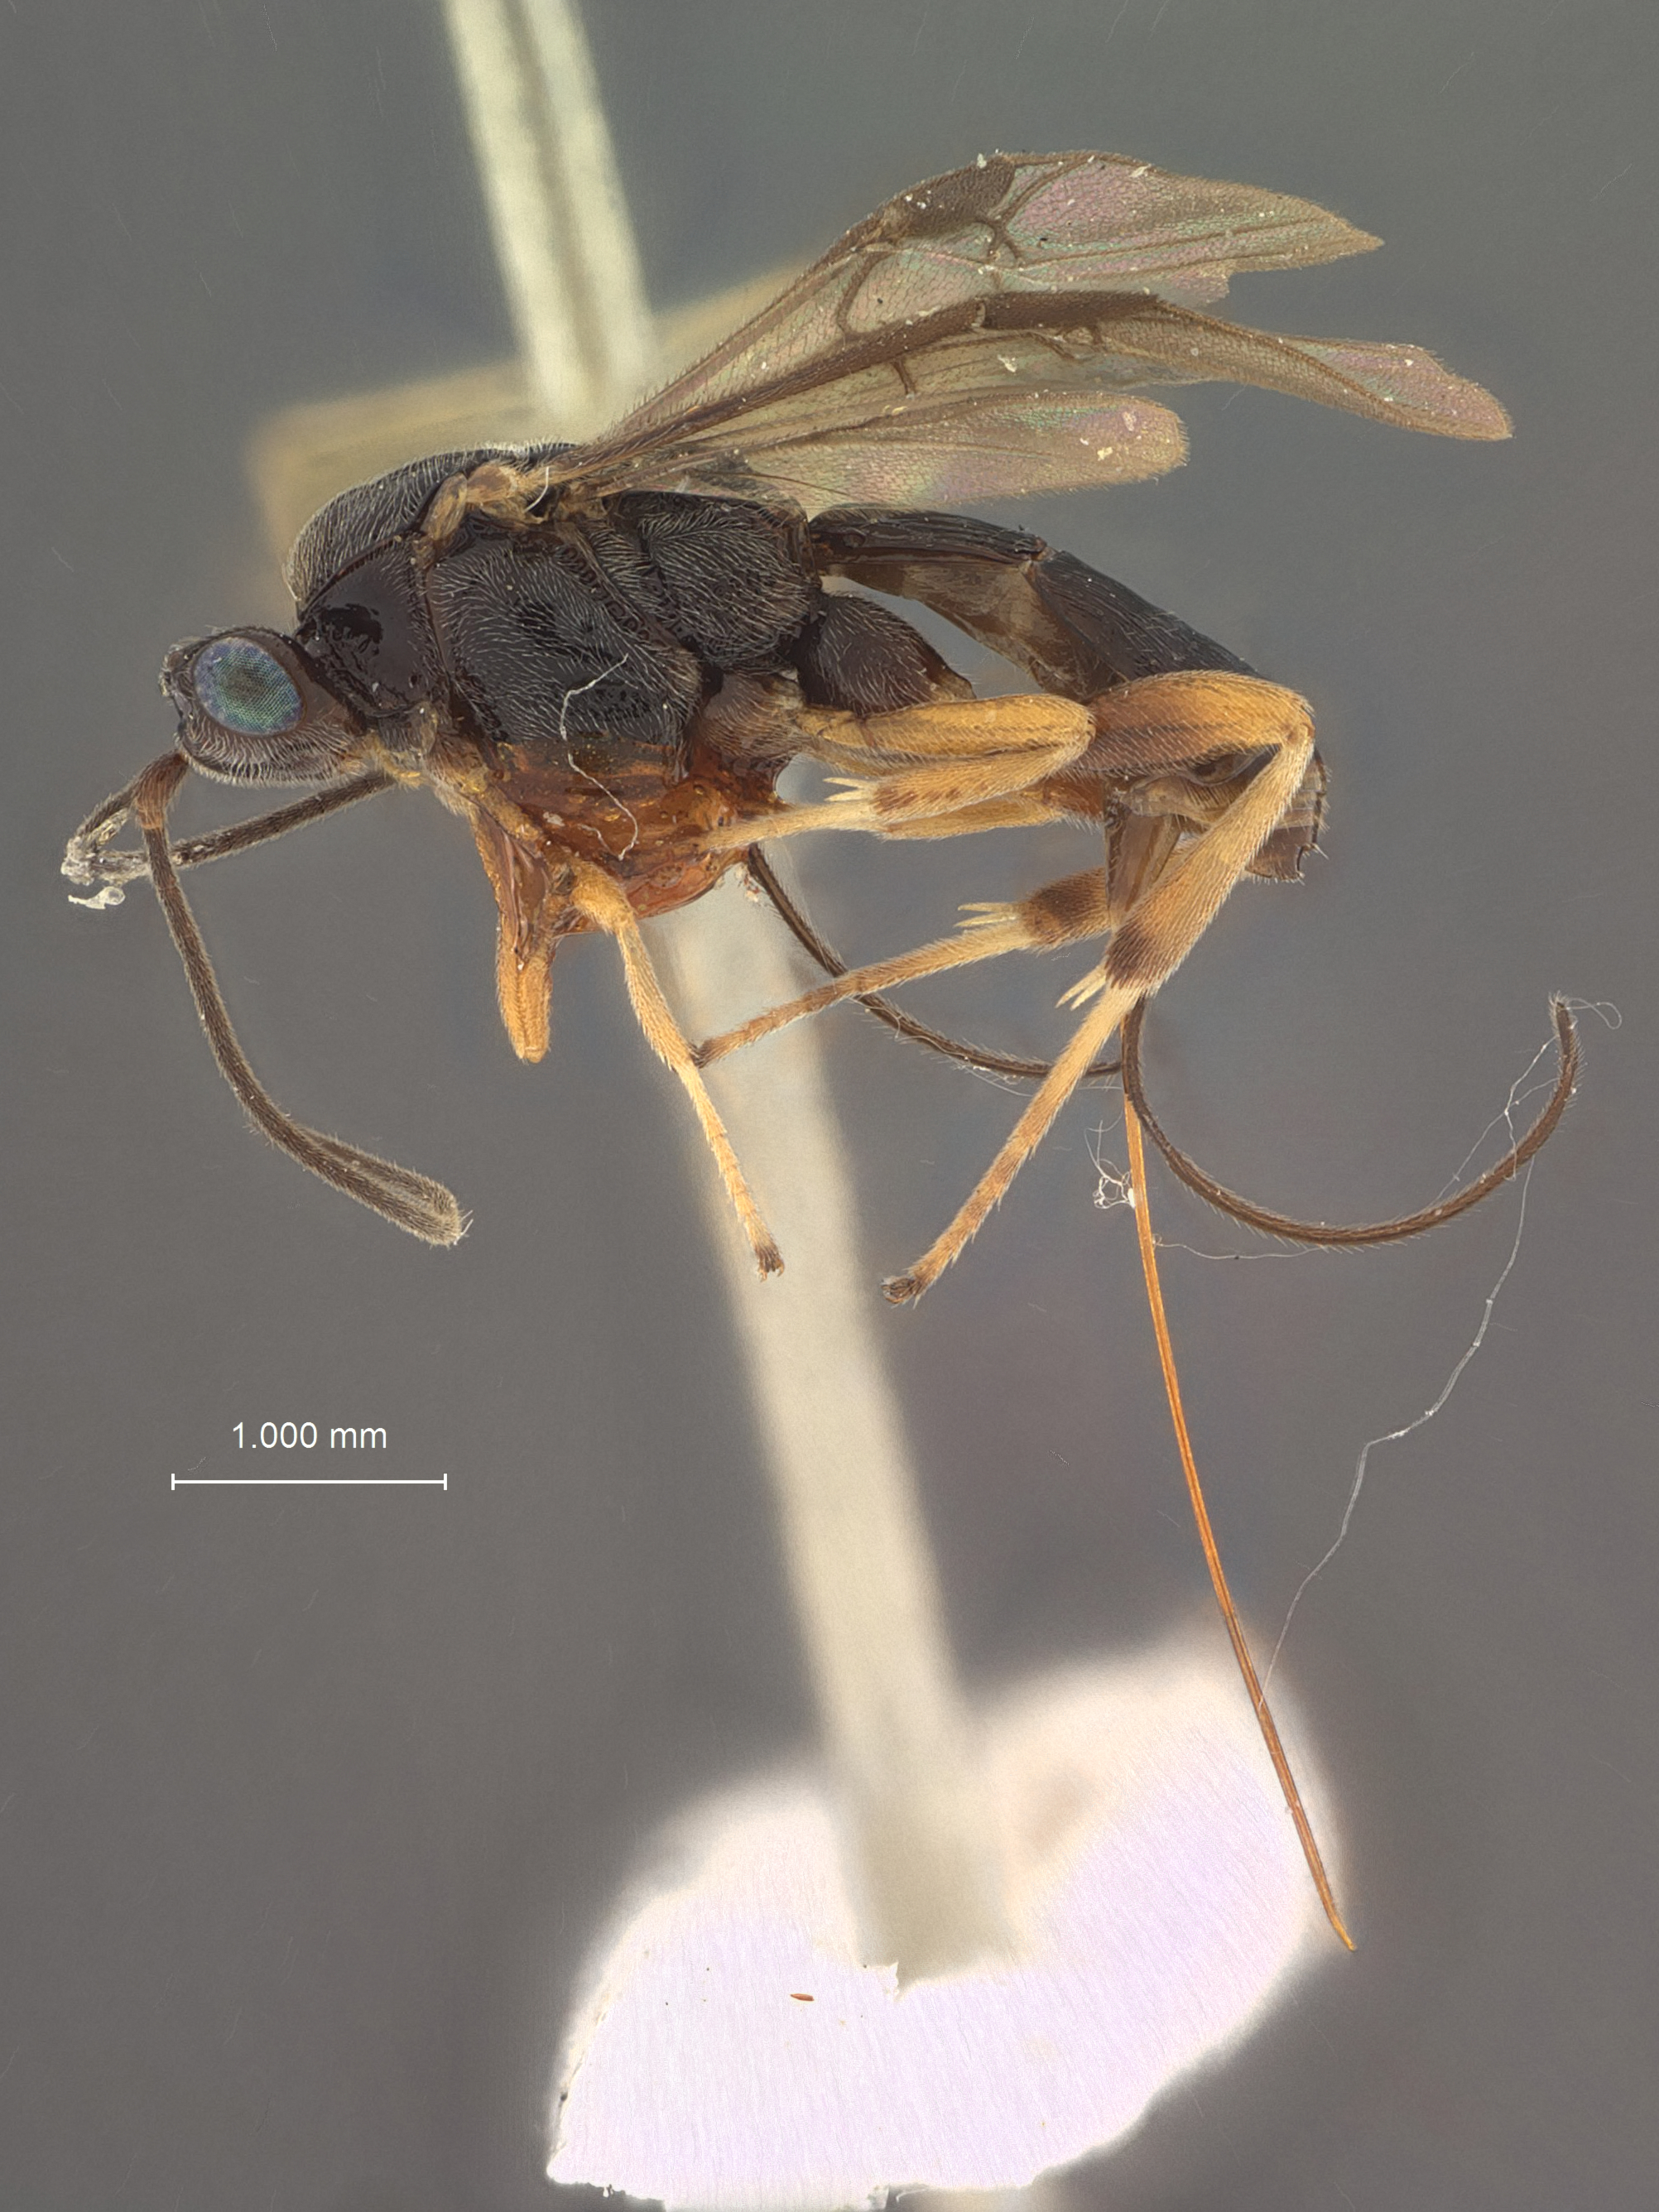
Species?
Bassus diversus
